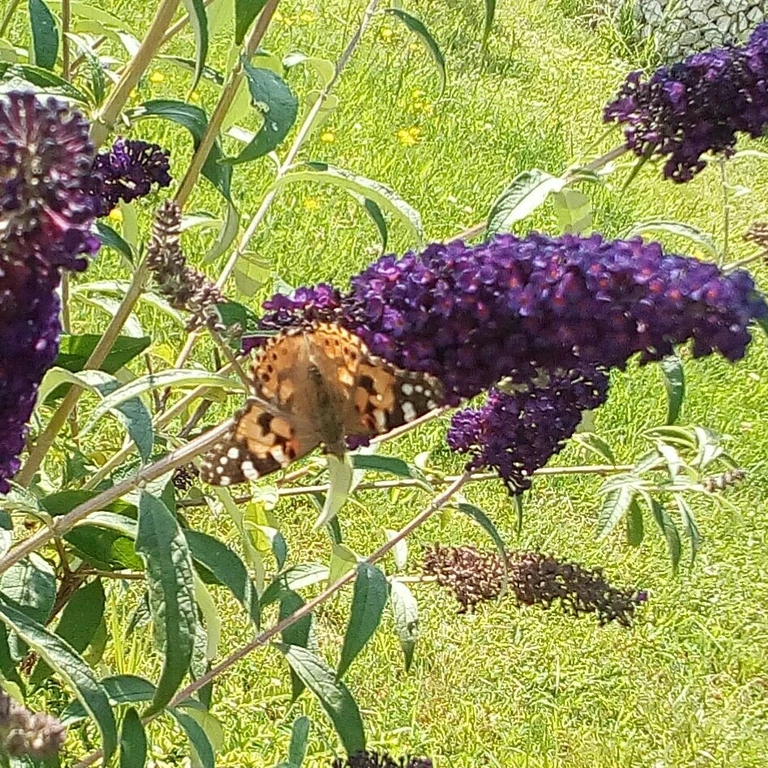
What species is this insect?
Vanessa cardui
